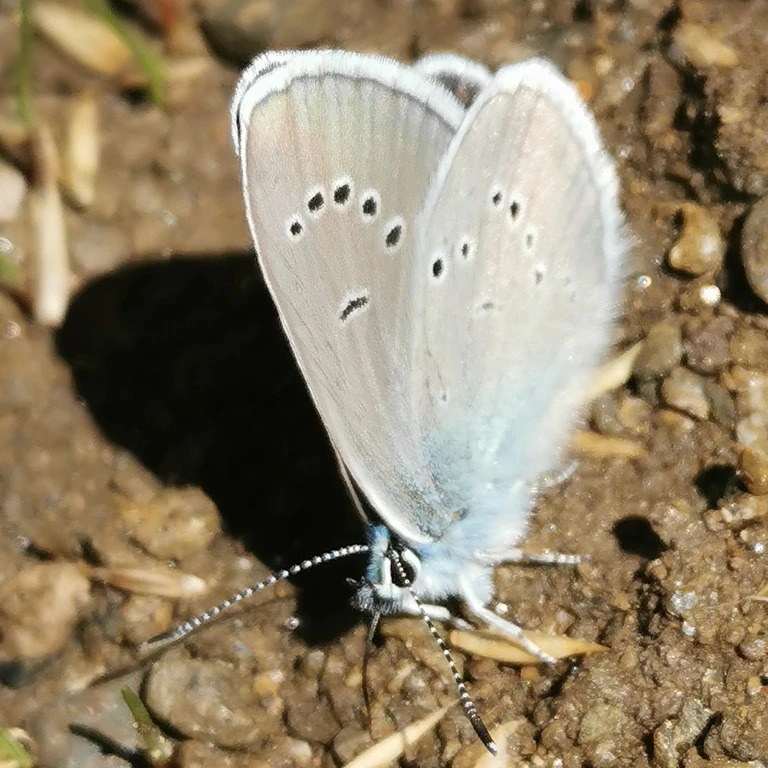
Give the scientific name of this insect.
Cyaniris semiargus
